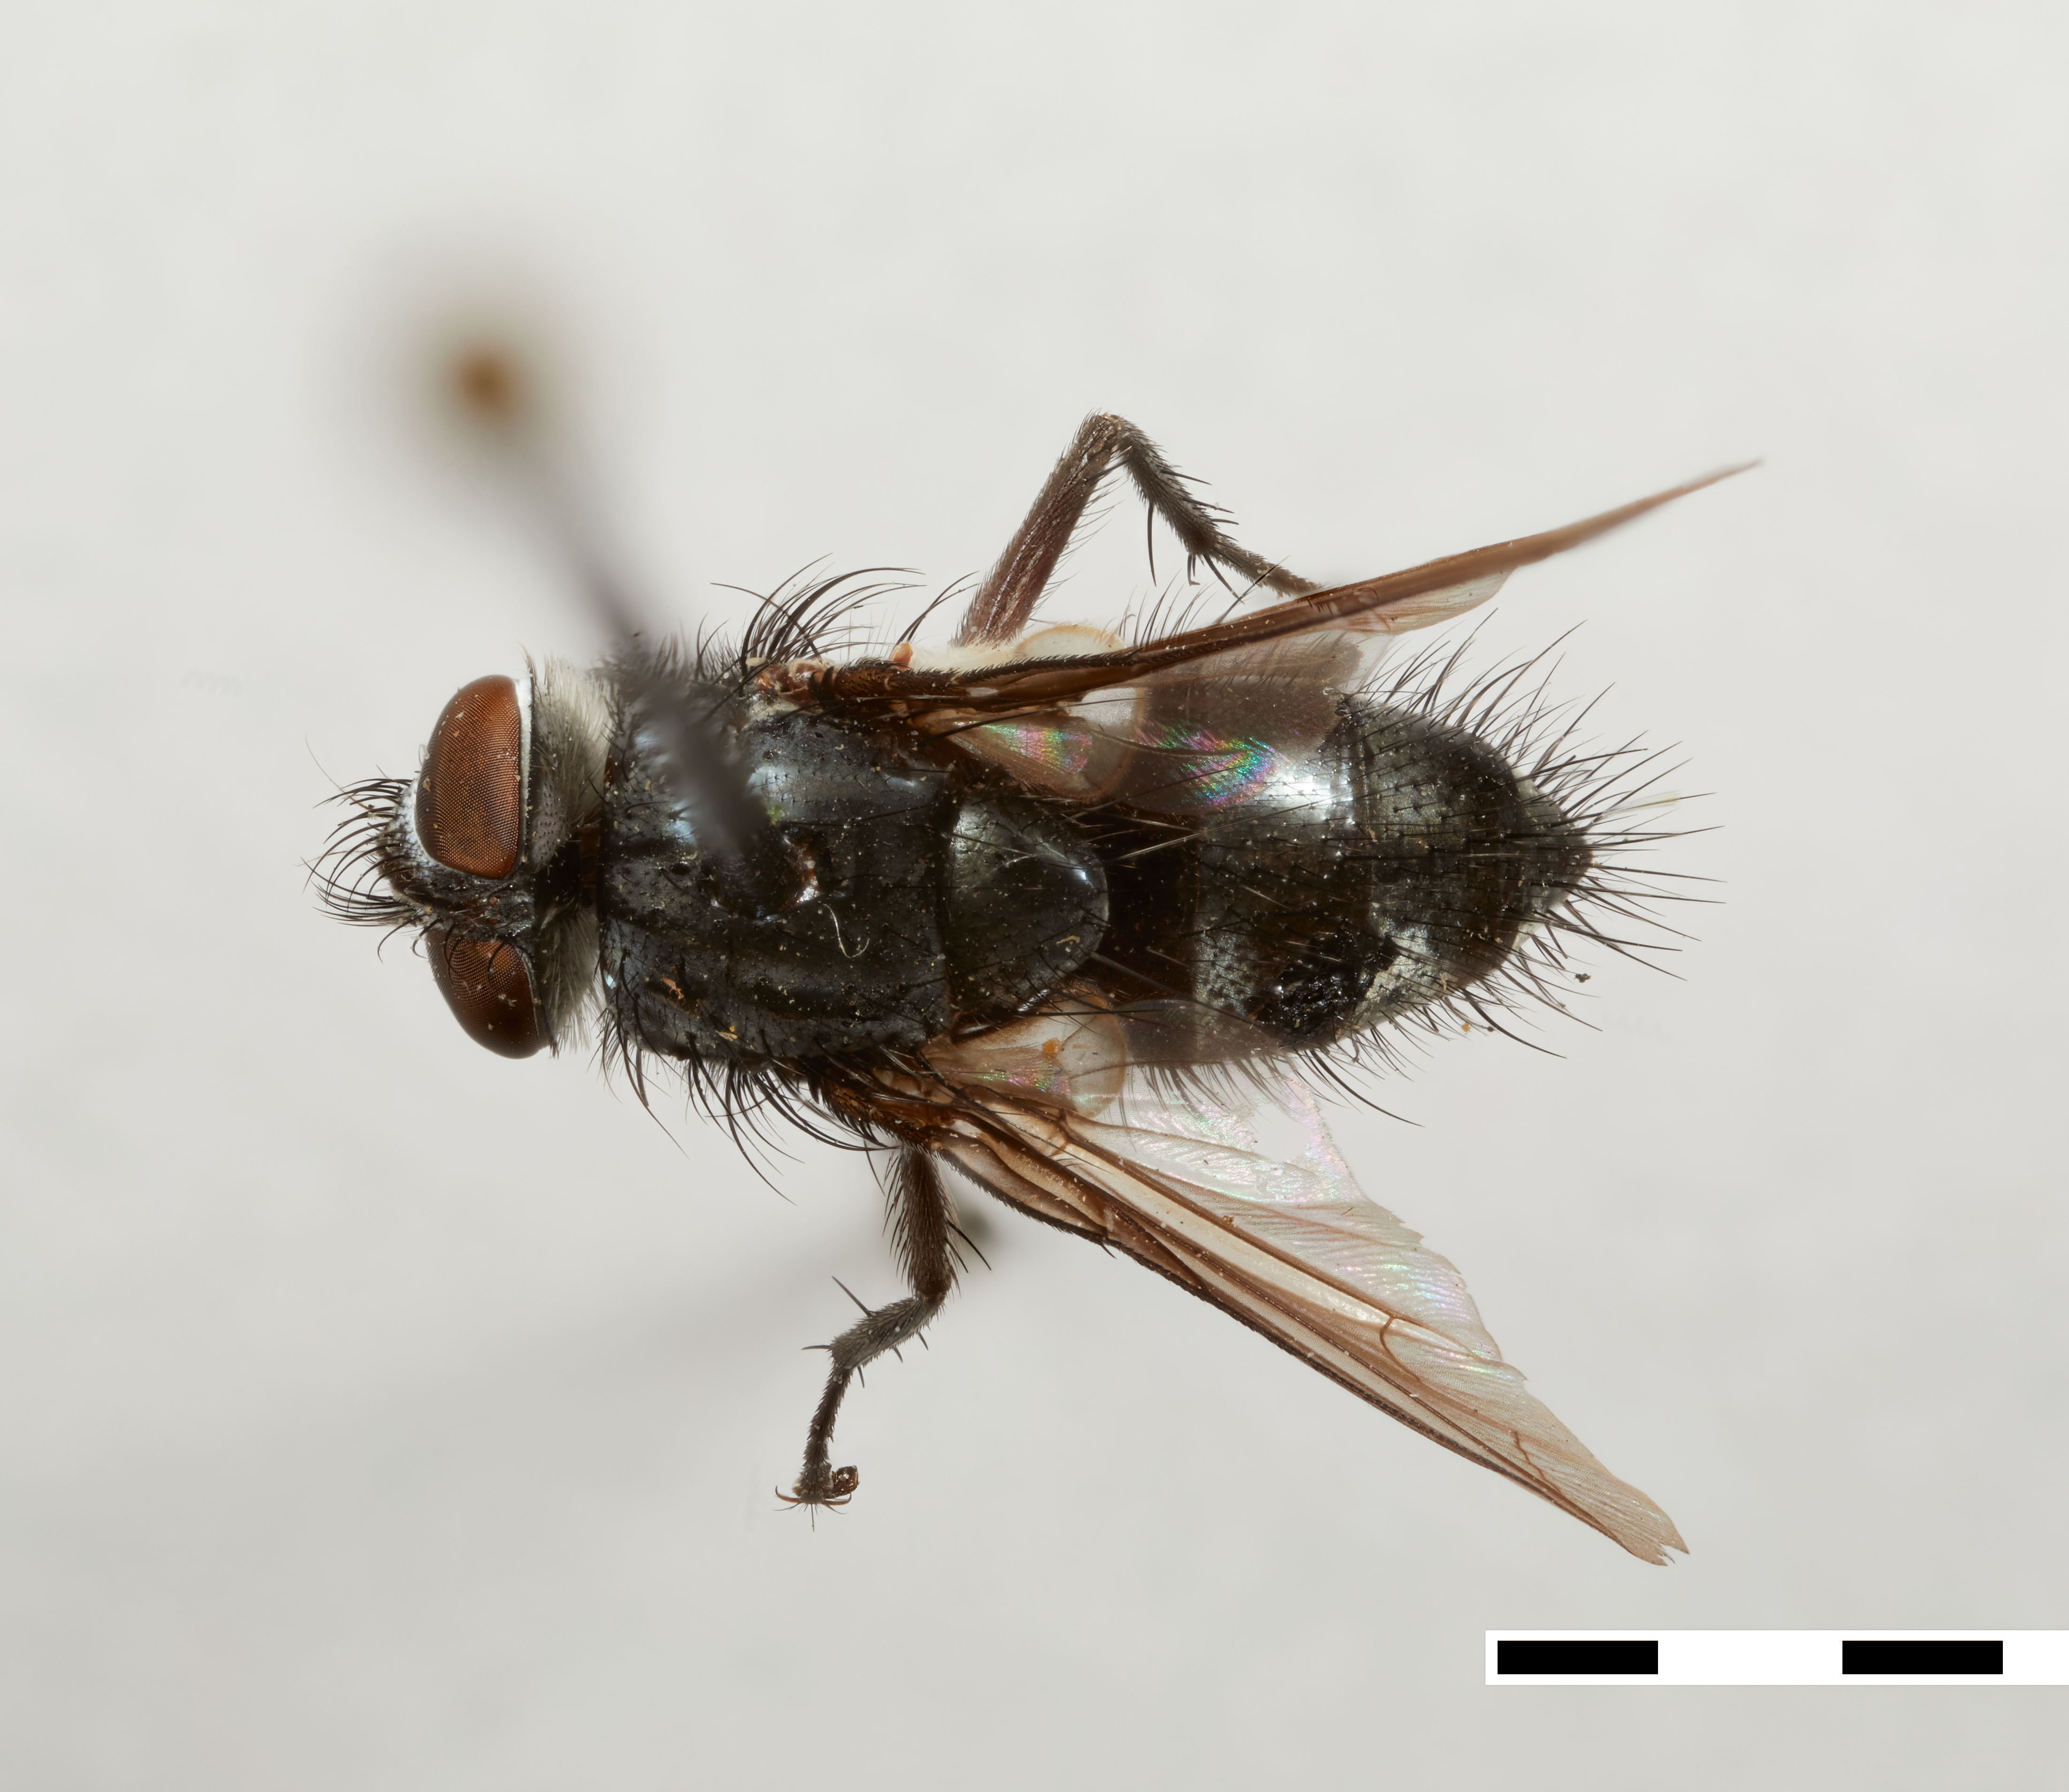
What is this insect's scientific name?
Simoma grahami
